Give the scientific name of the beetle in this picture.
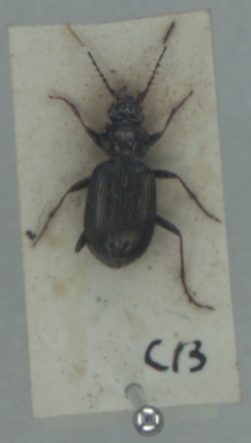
Loricera pilicornis
